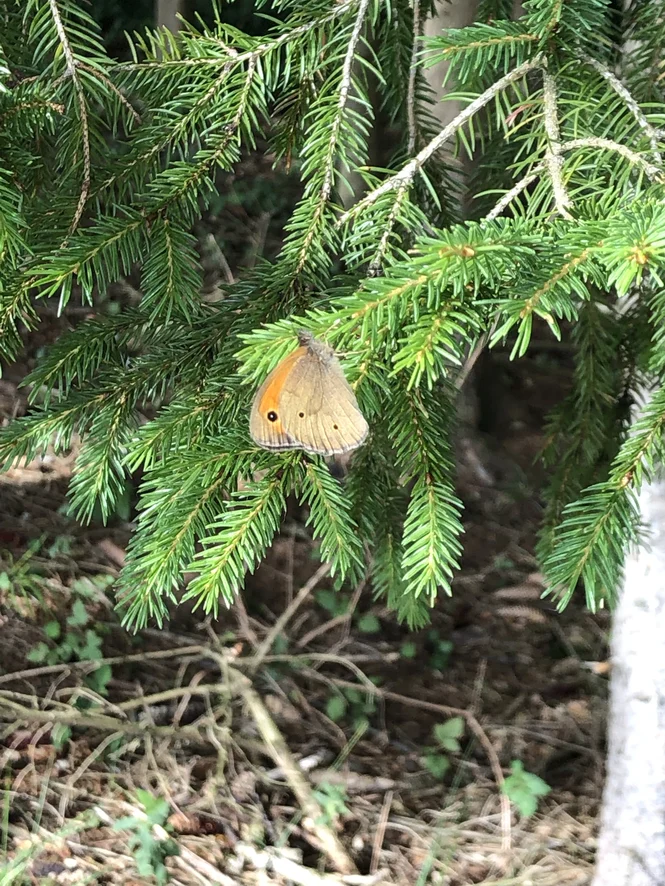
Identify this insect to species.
Maniola jurtina
